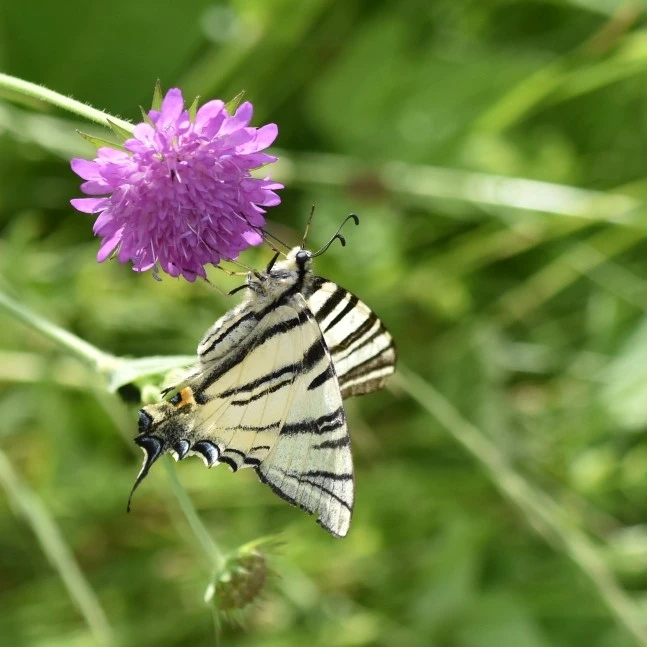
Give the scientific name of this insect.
Iphiclides podalirius
